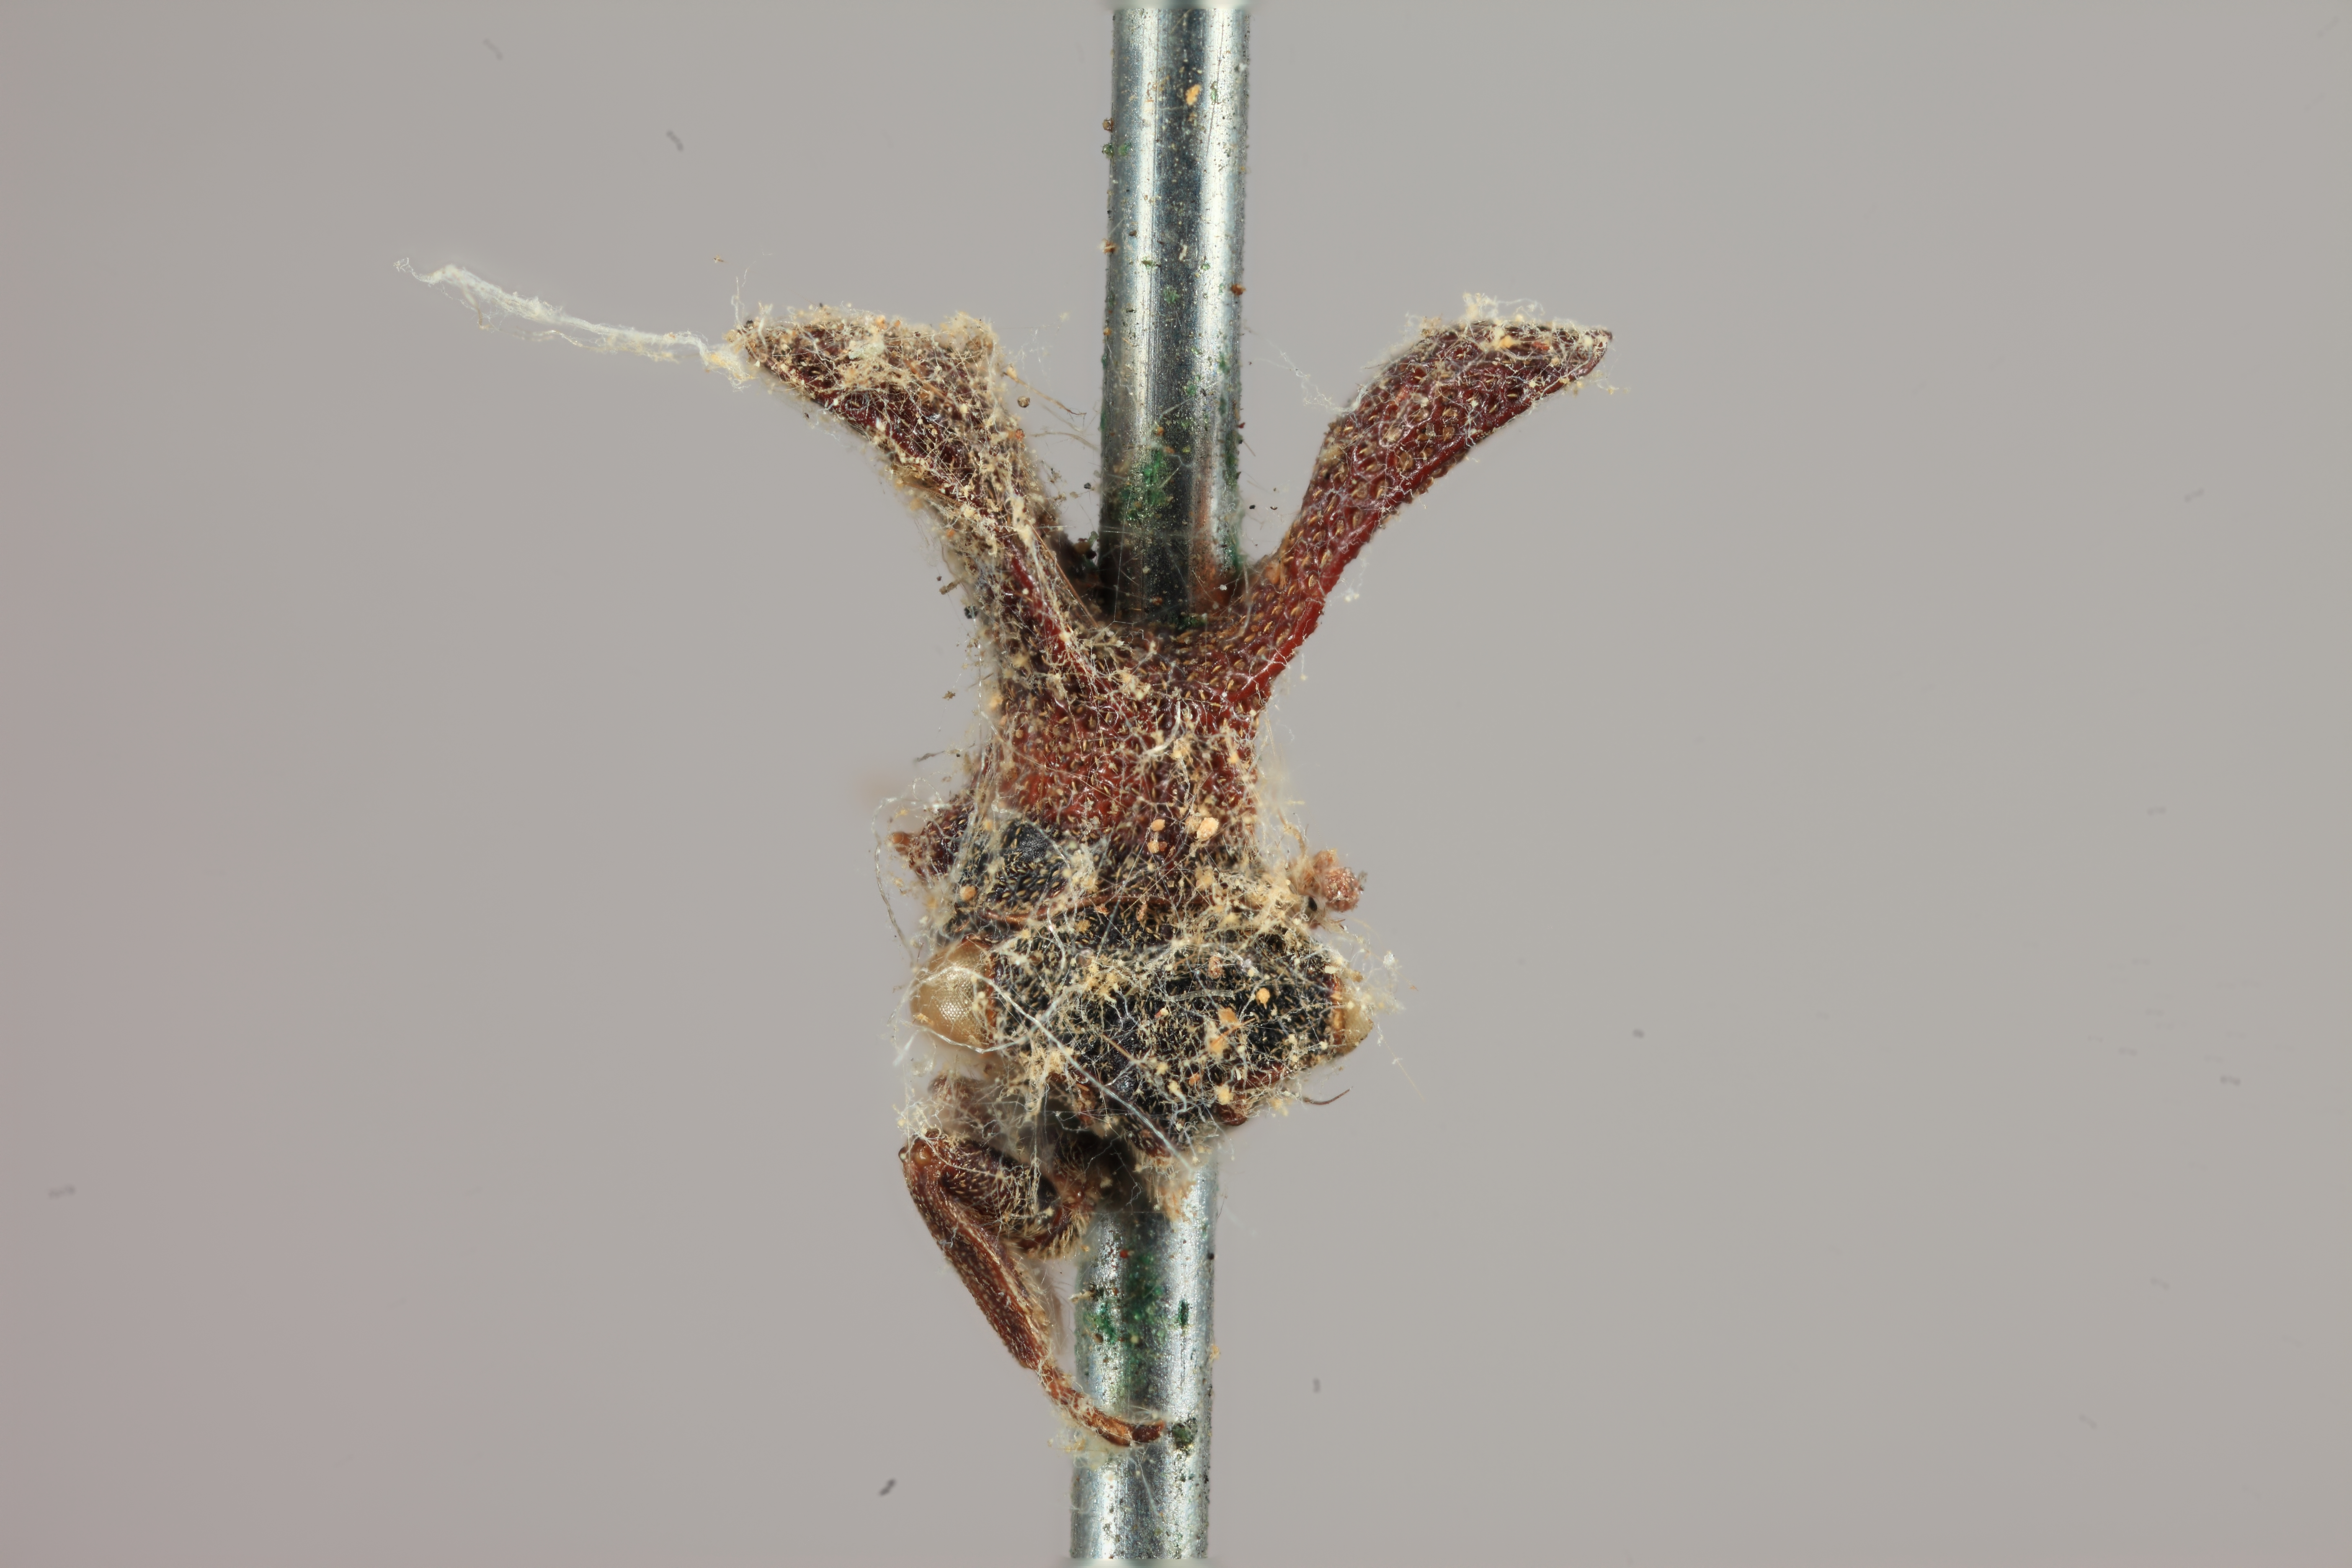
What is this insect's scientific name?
Centrotypus occidentalia
